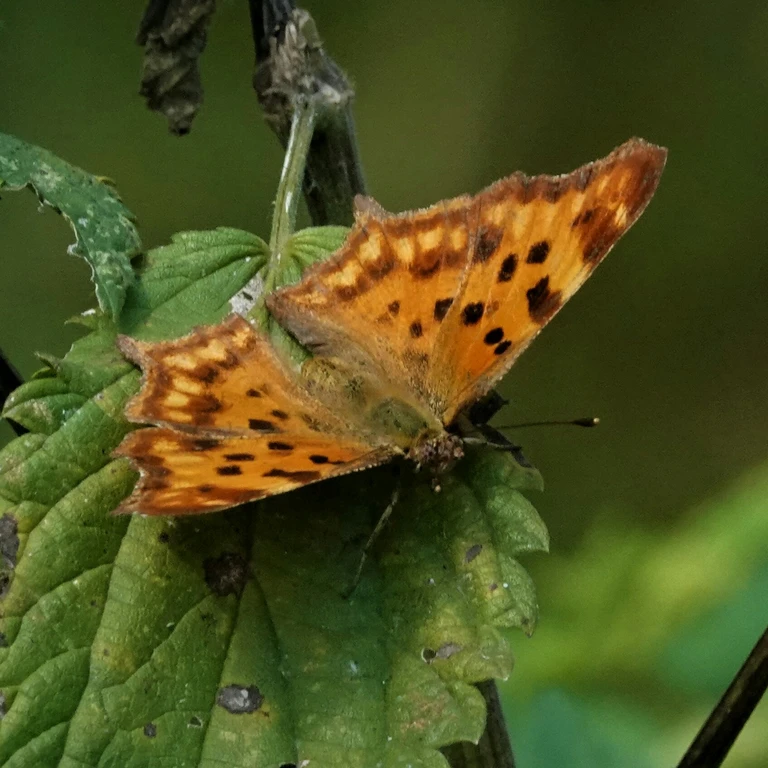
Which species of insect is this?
Polygonia c-album
